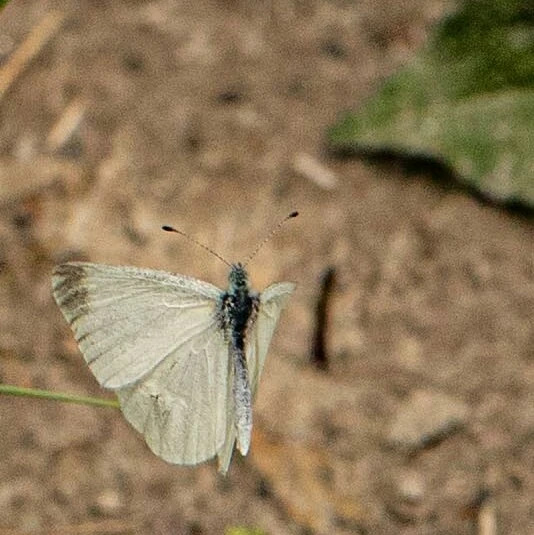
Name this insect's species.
Leptidea sinapis/juvernica
